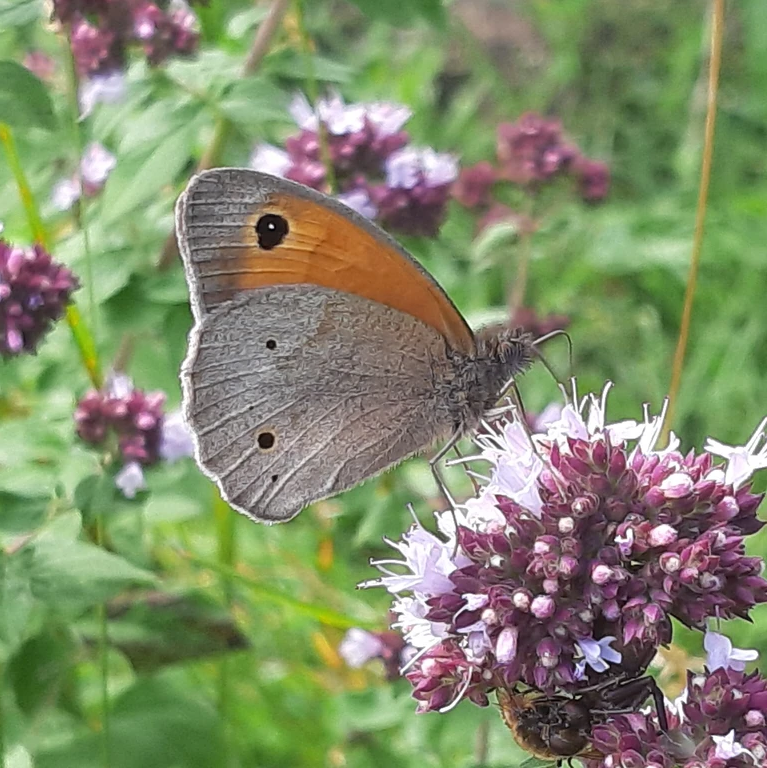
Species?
Maniola jurtina
